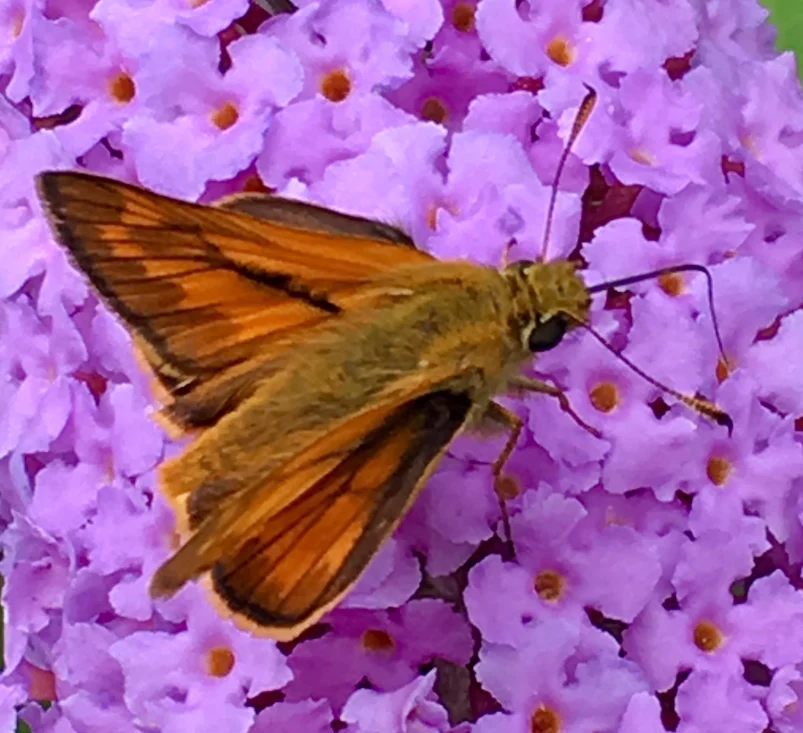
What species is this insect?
Ochlodes sylvanus (also Ochlodes venata)
